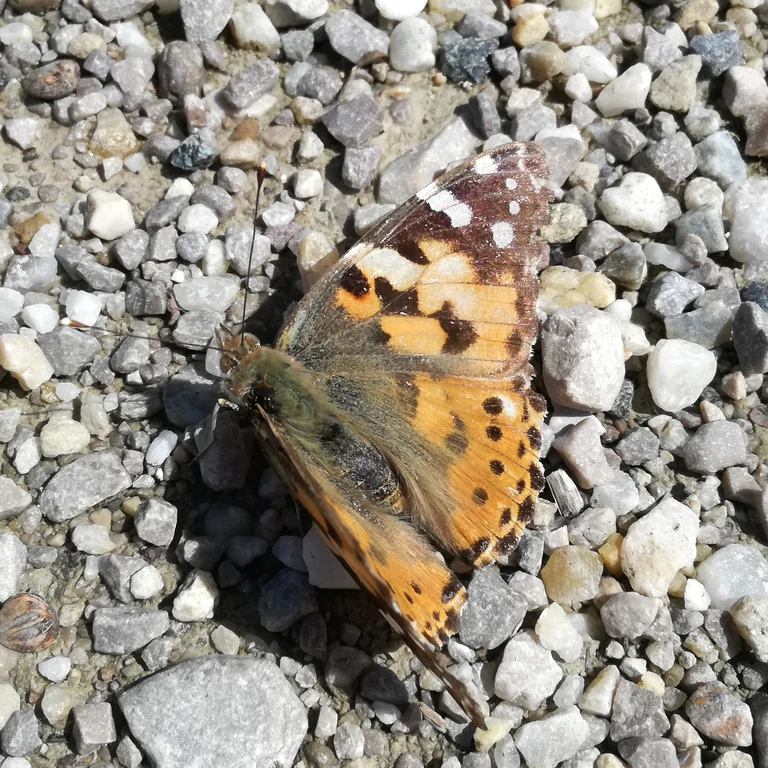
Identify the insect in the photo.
Vanessa cardui
